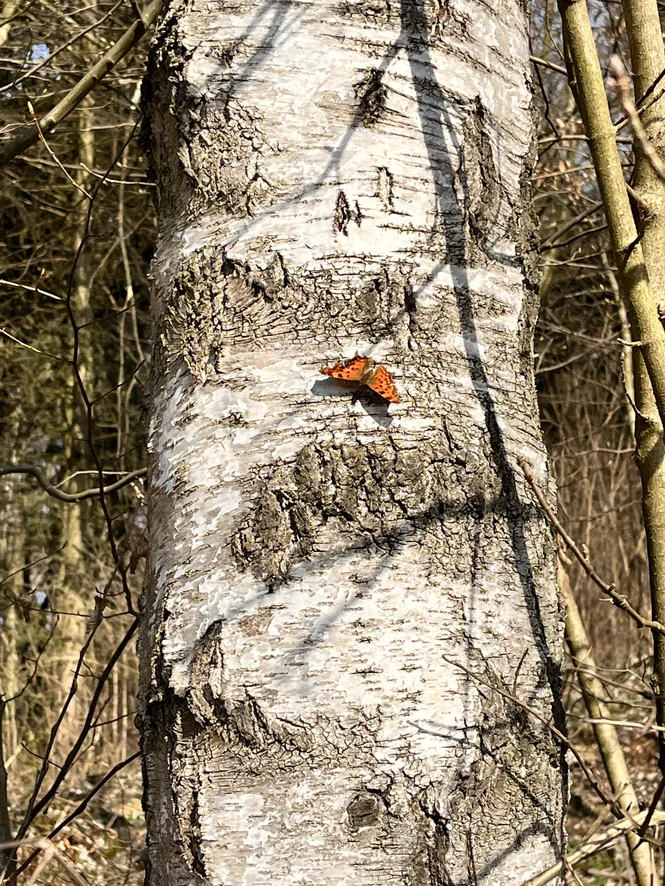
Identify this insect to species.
Polygonia c-album
